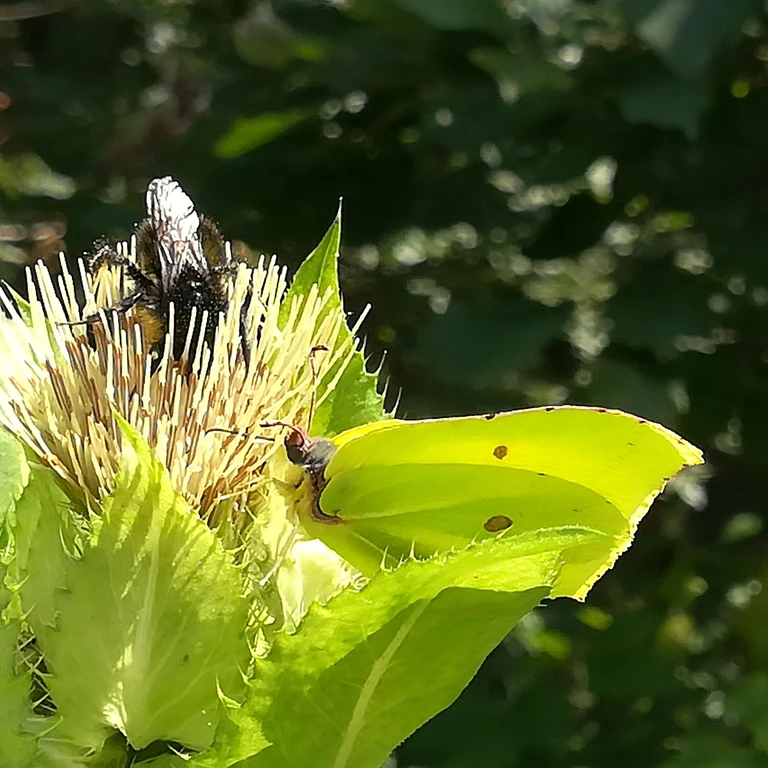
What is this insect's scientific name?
Gonepteryx rhamni
